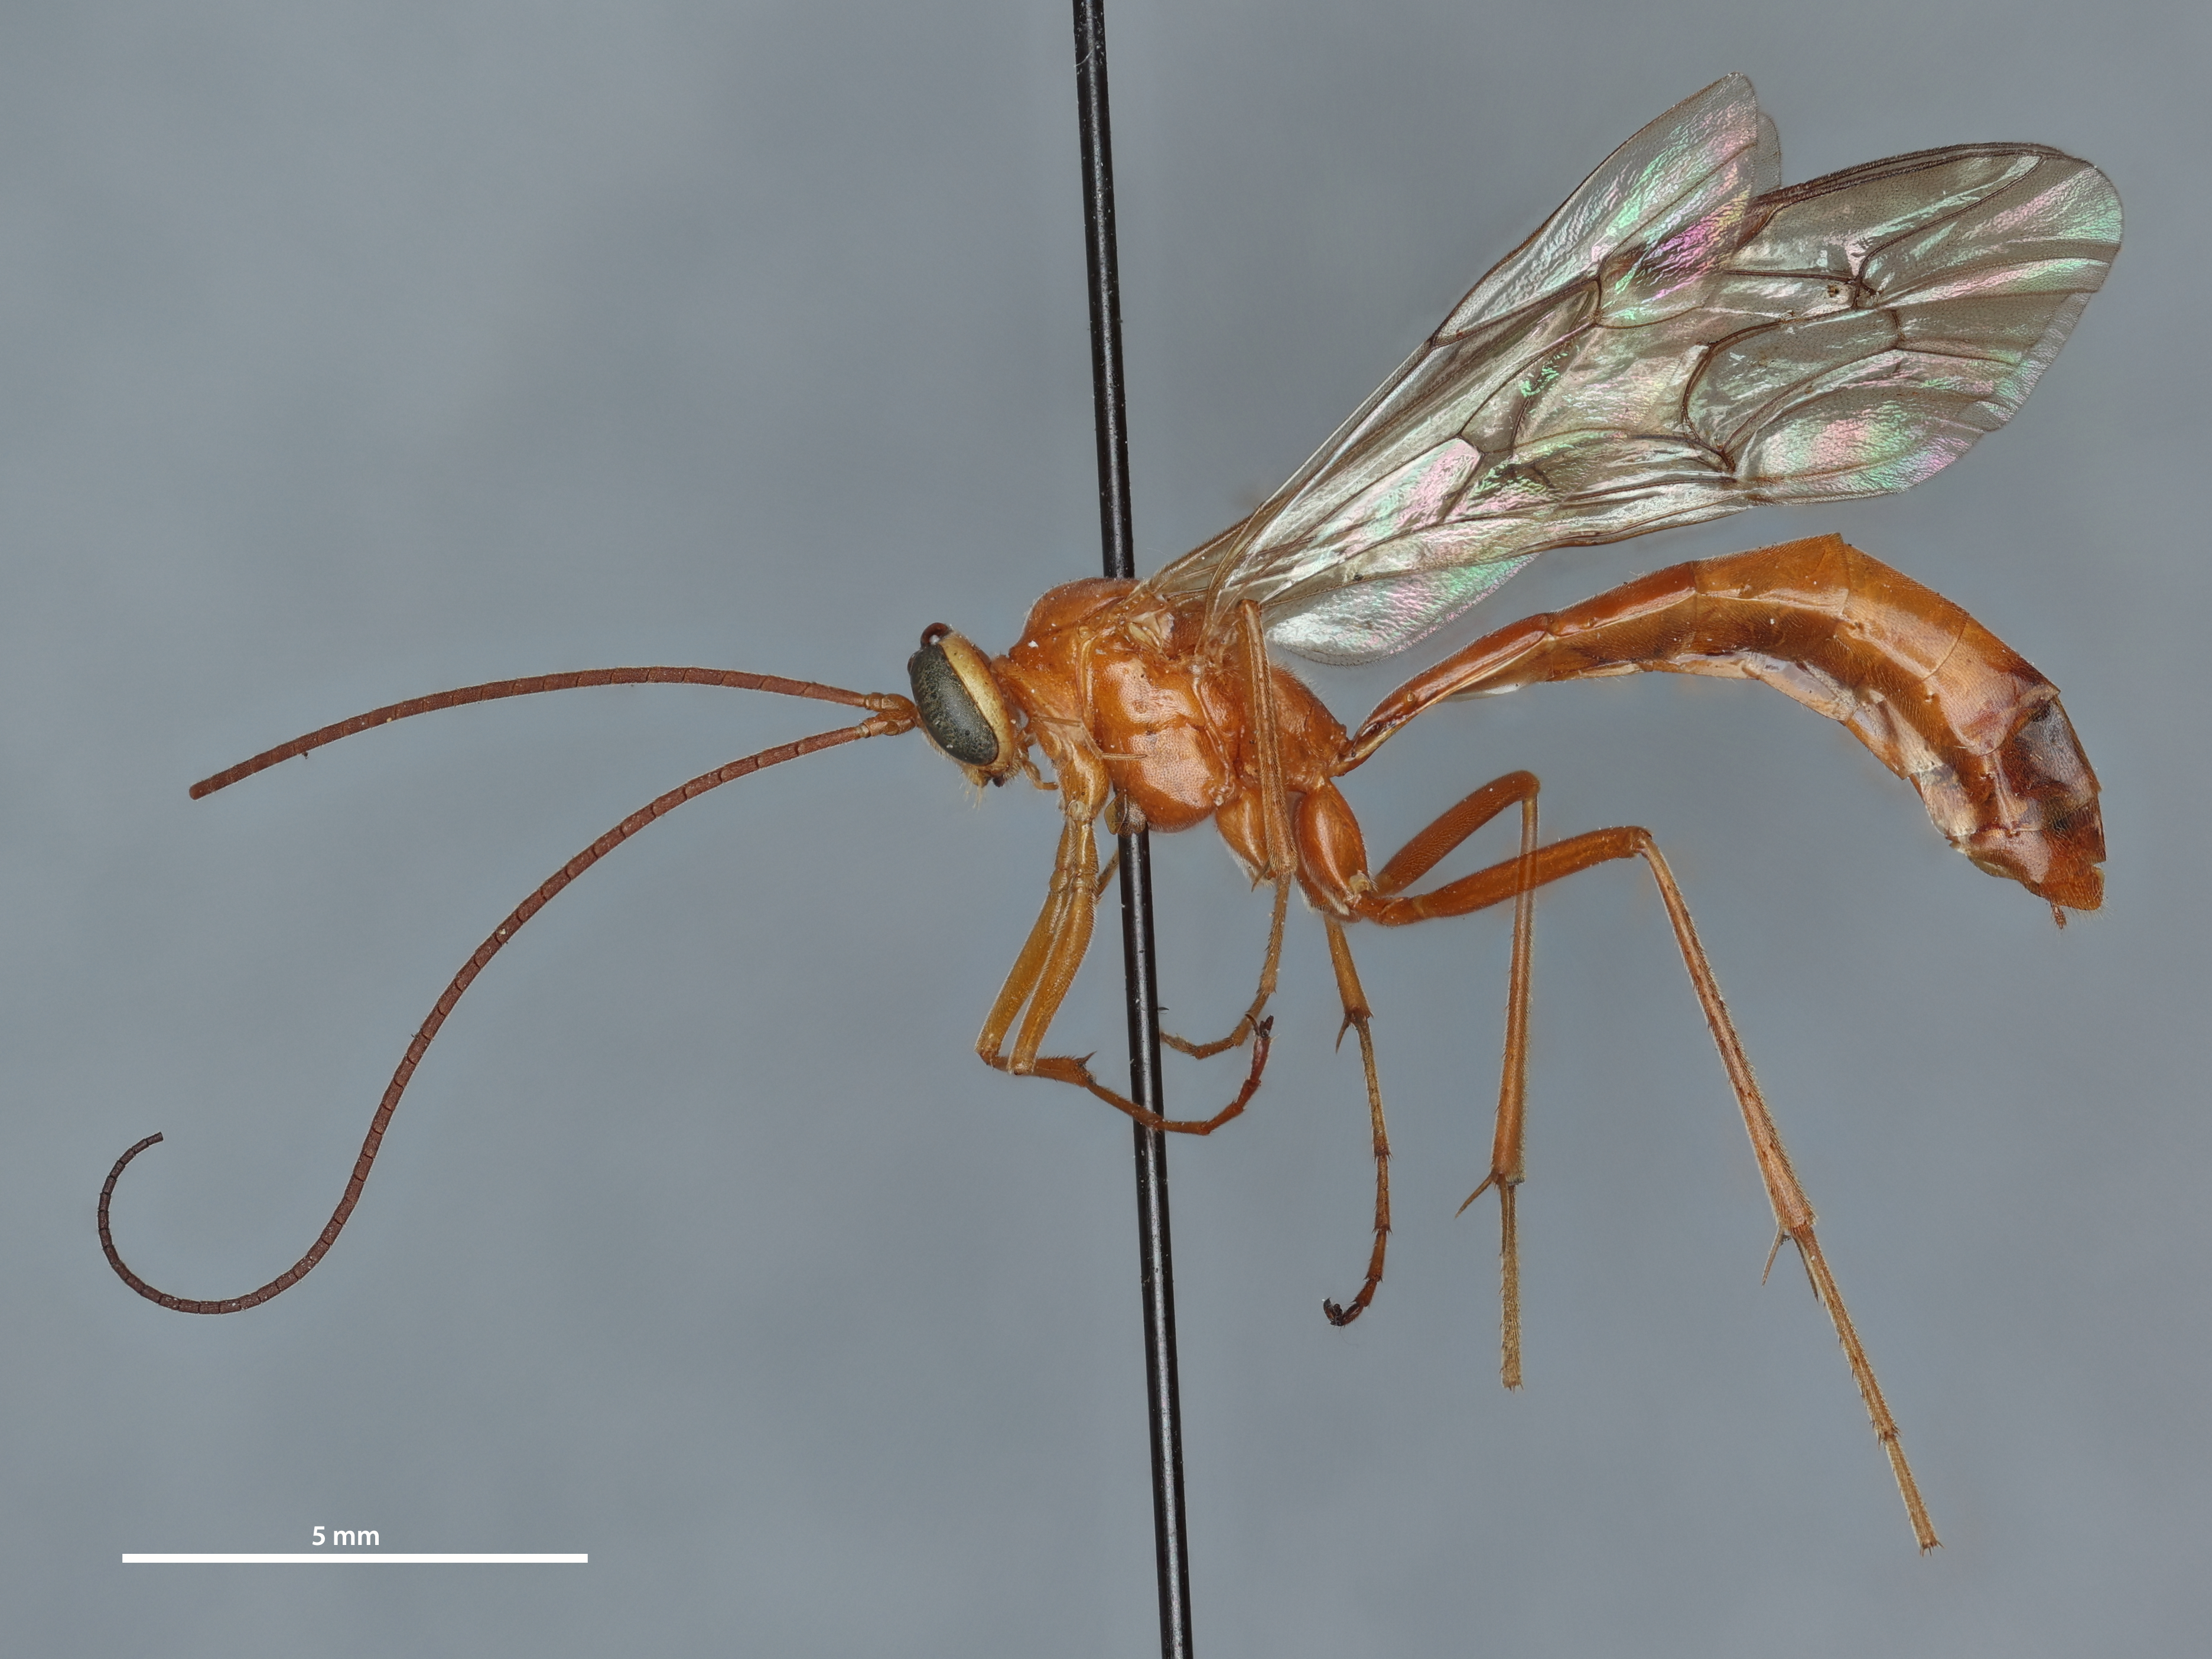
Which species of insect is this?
Netelia stigmatus
